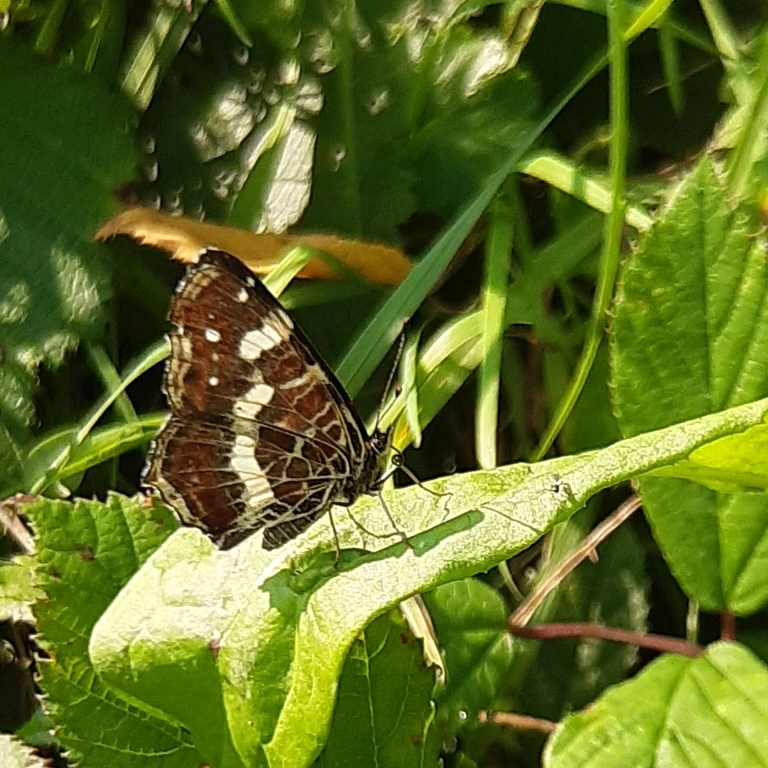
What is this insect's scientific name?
Araschnia levana
